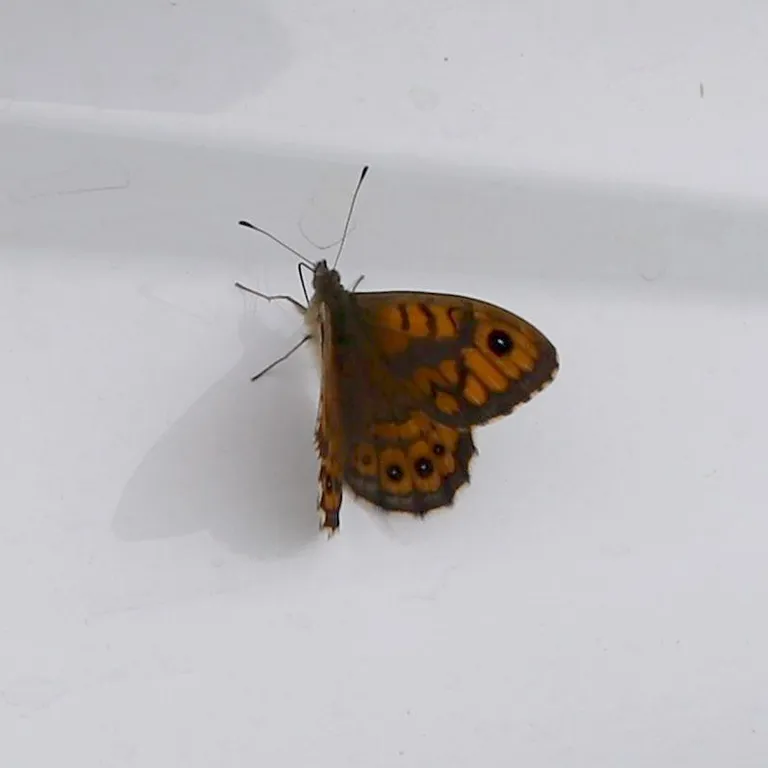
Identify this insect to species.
Lasiommata megera (also Pararge megera)
